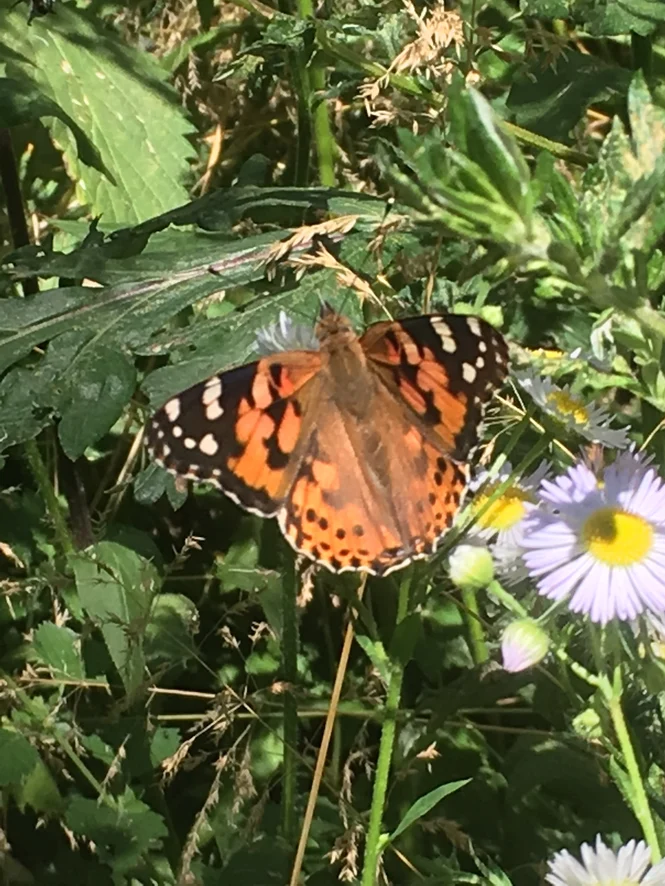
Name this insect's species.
Vanessa cardui
